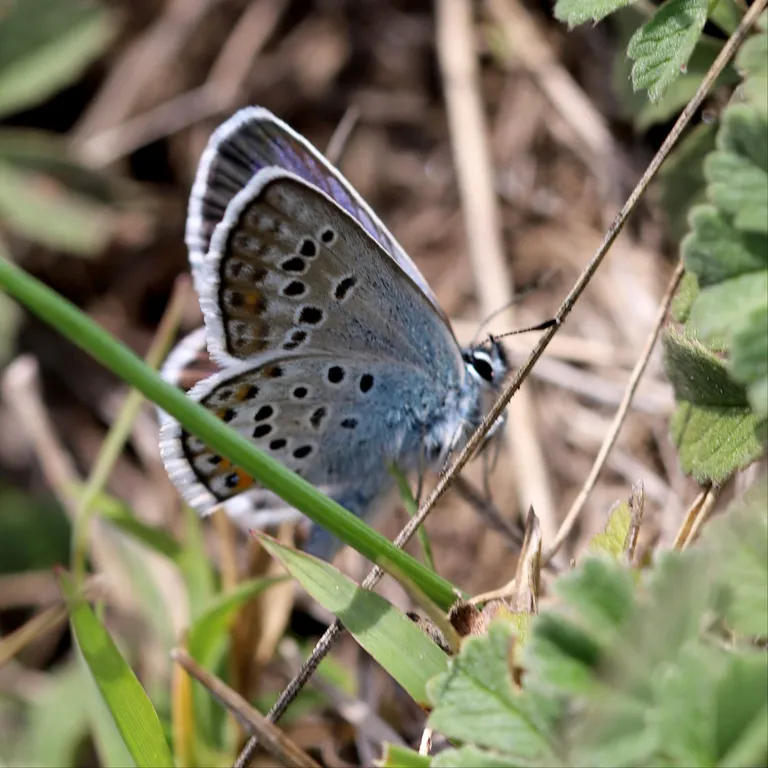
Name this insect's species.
Plebejus argus
